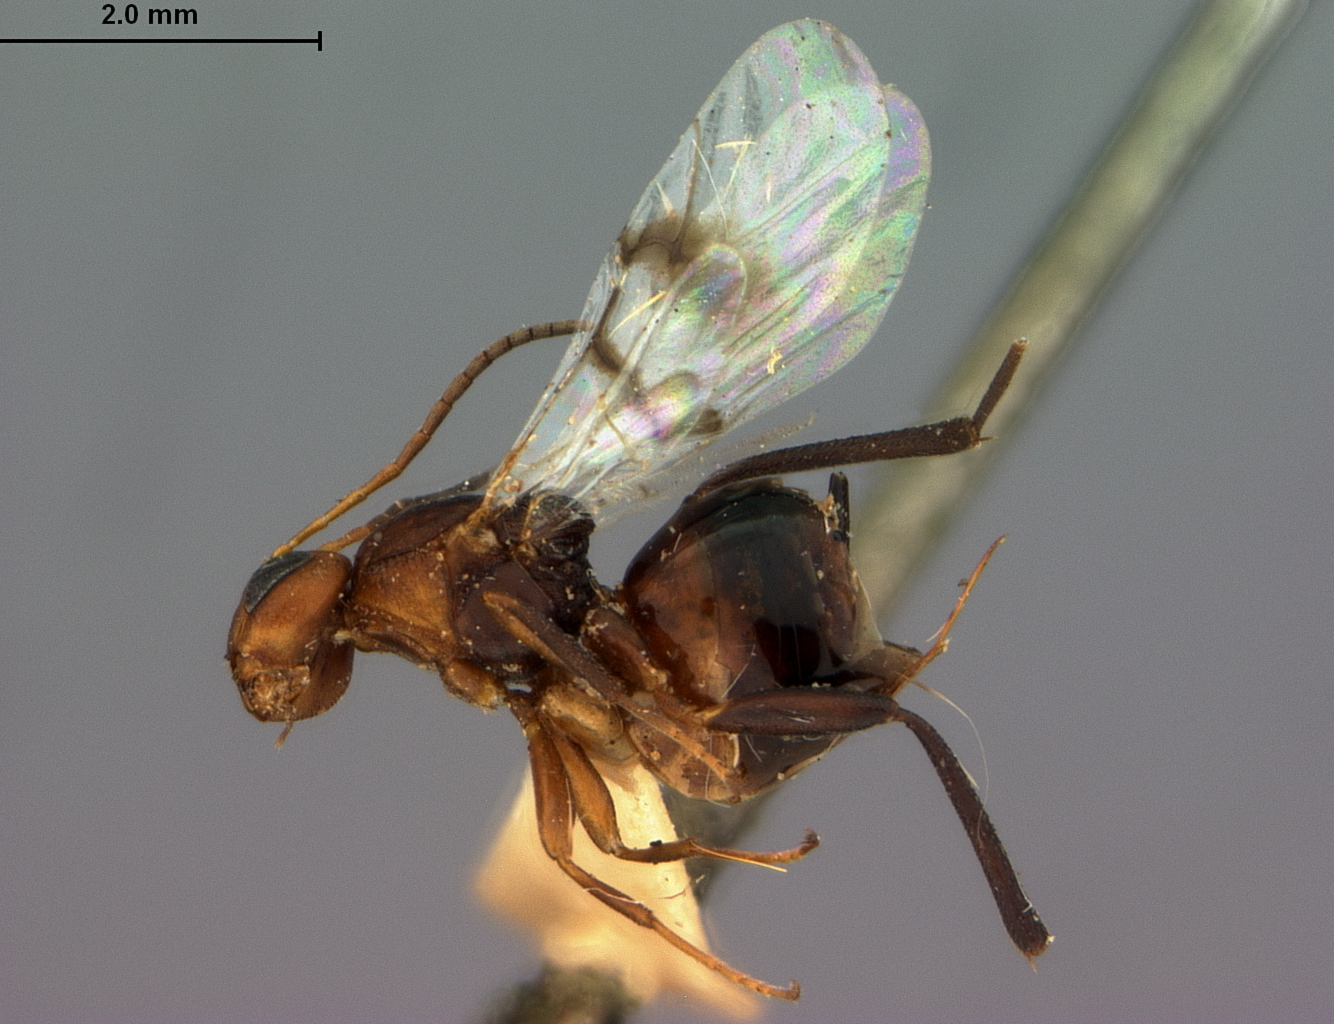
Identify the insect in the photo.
Compsodryoxenus maculipennis
